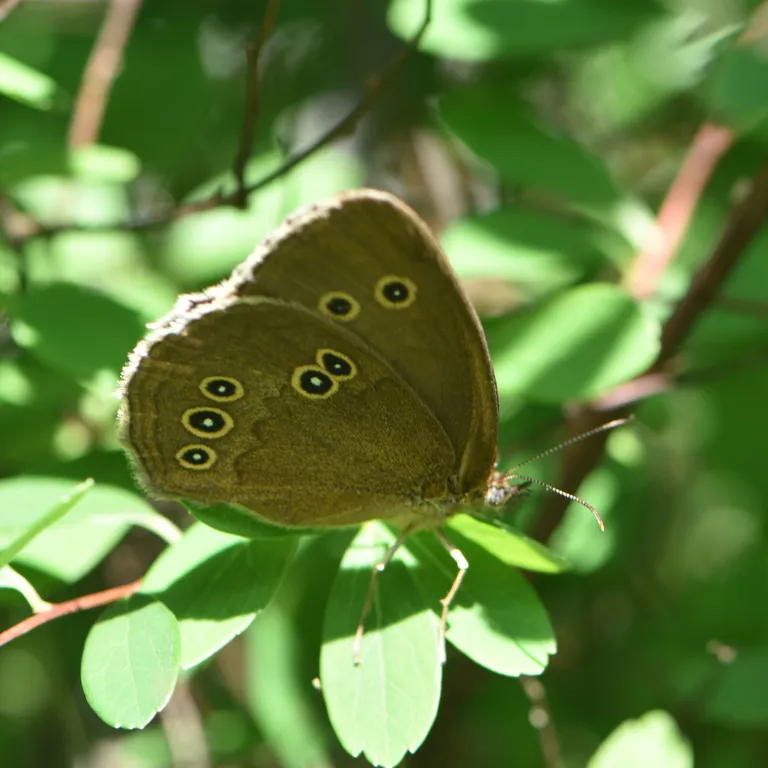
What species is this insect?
Aphantopus hyperantus
